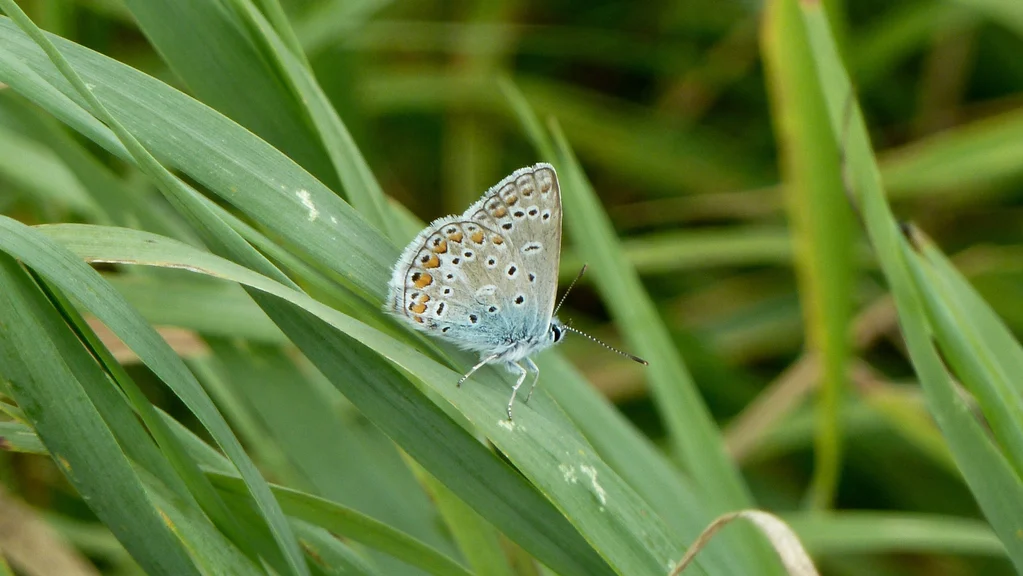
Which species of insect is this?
Polyommatus icarus
